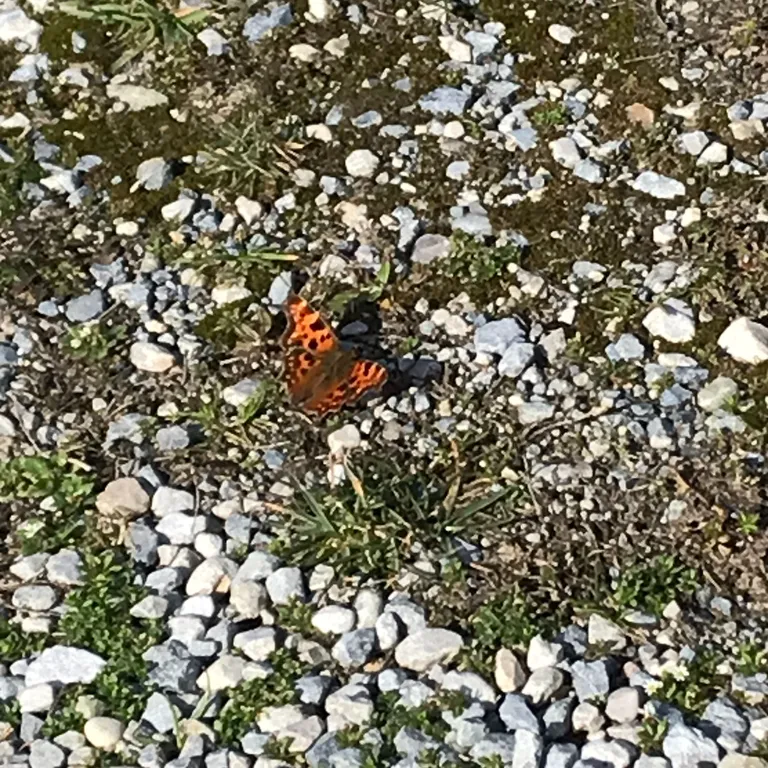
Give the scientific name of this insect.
Polygonia c-album
